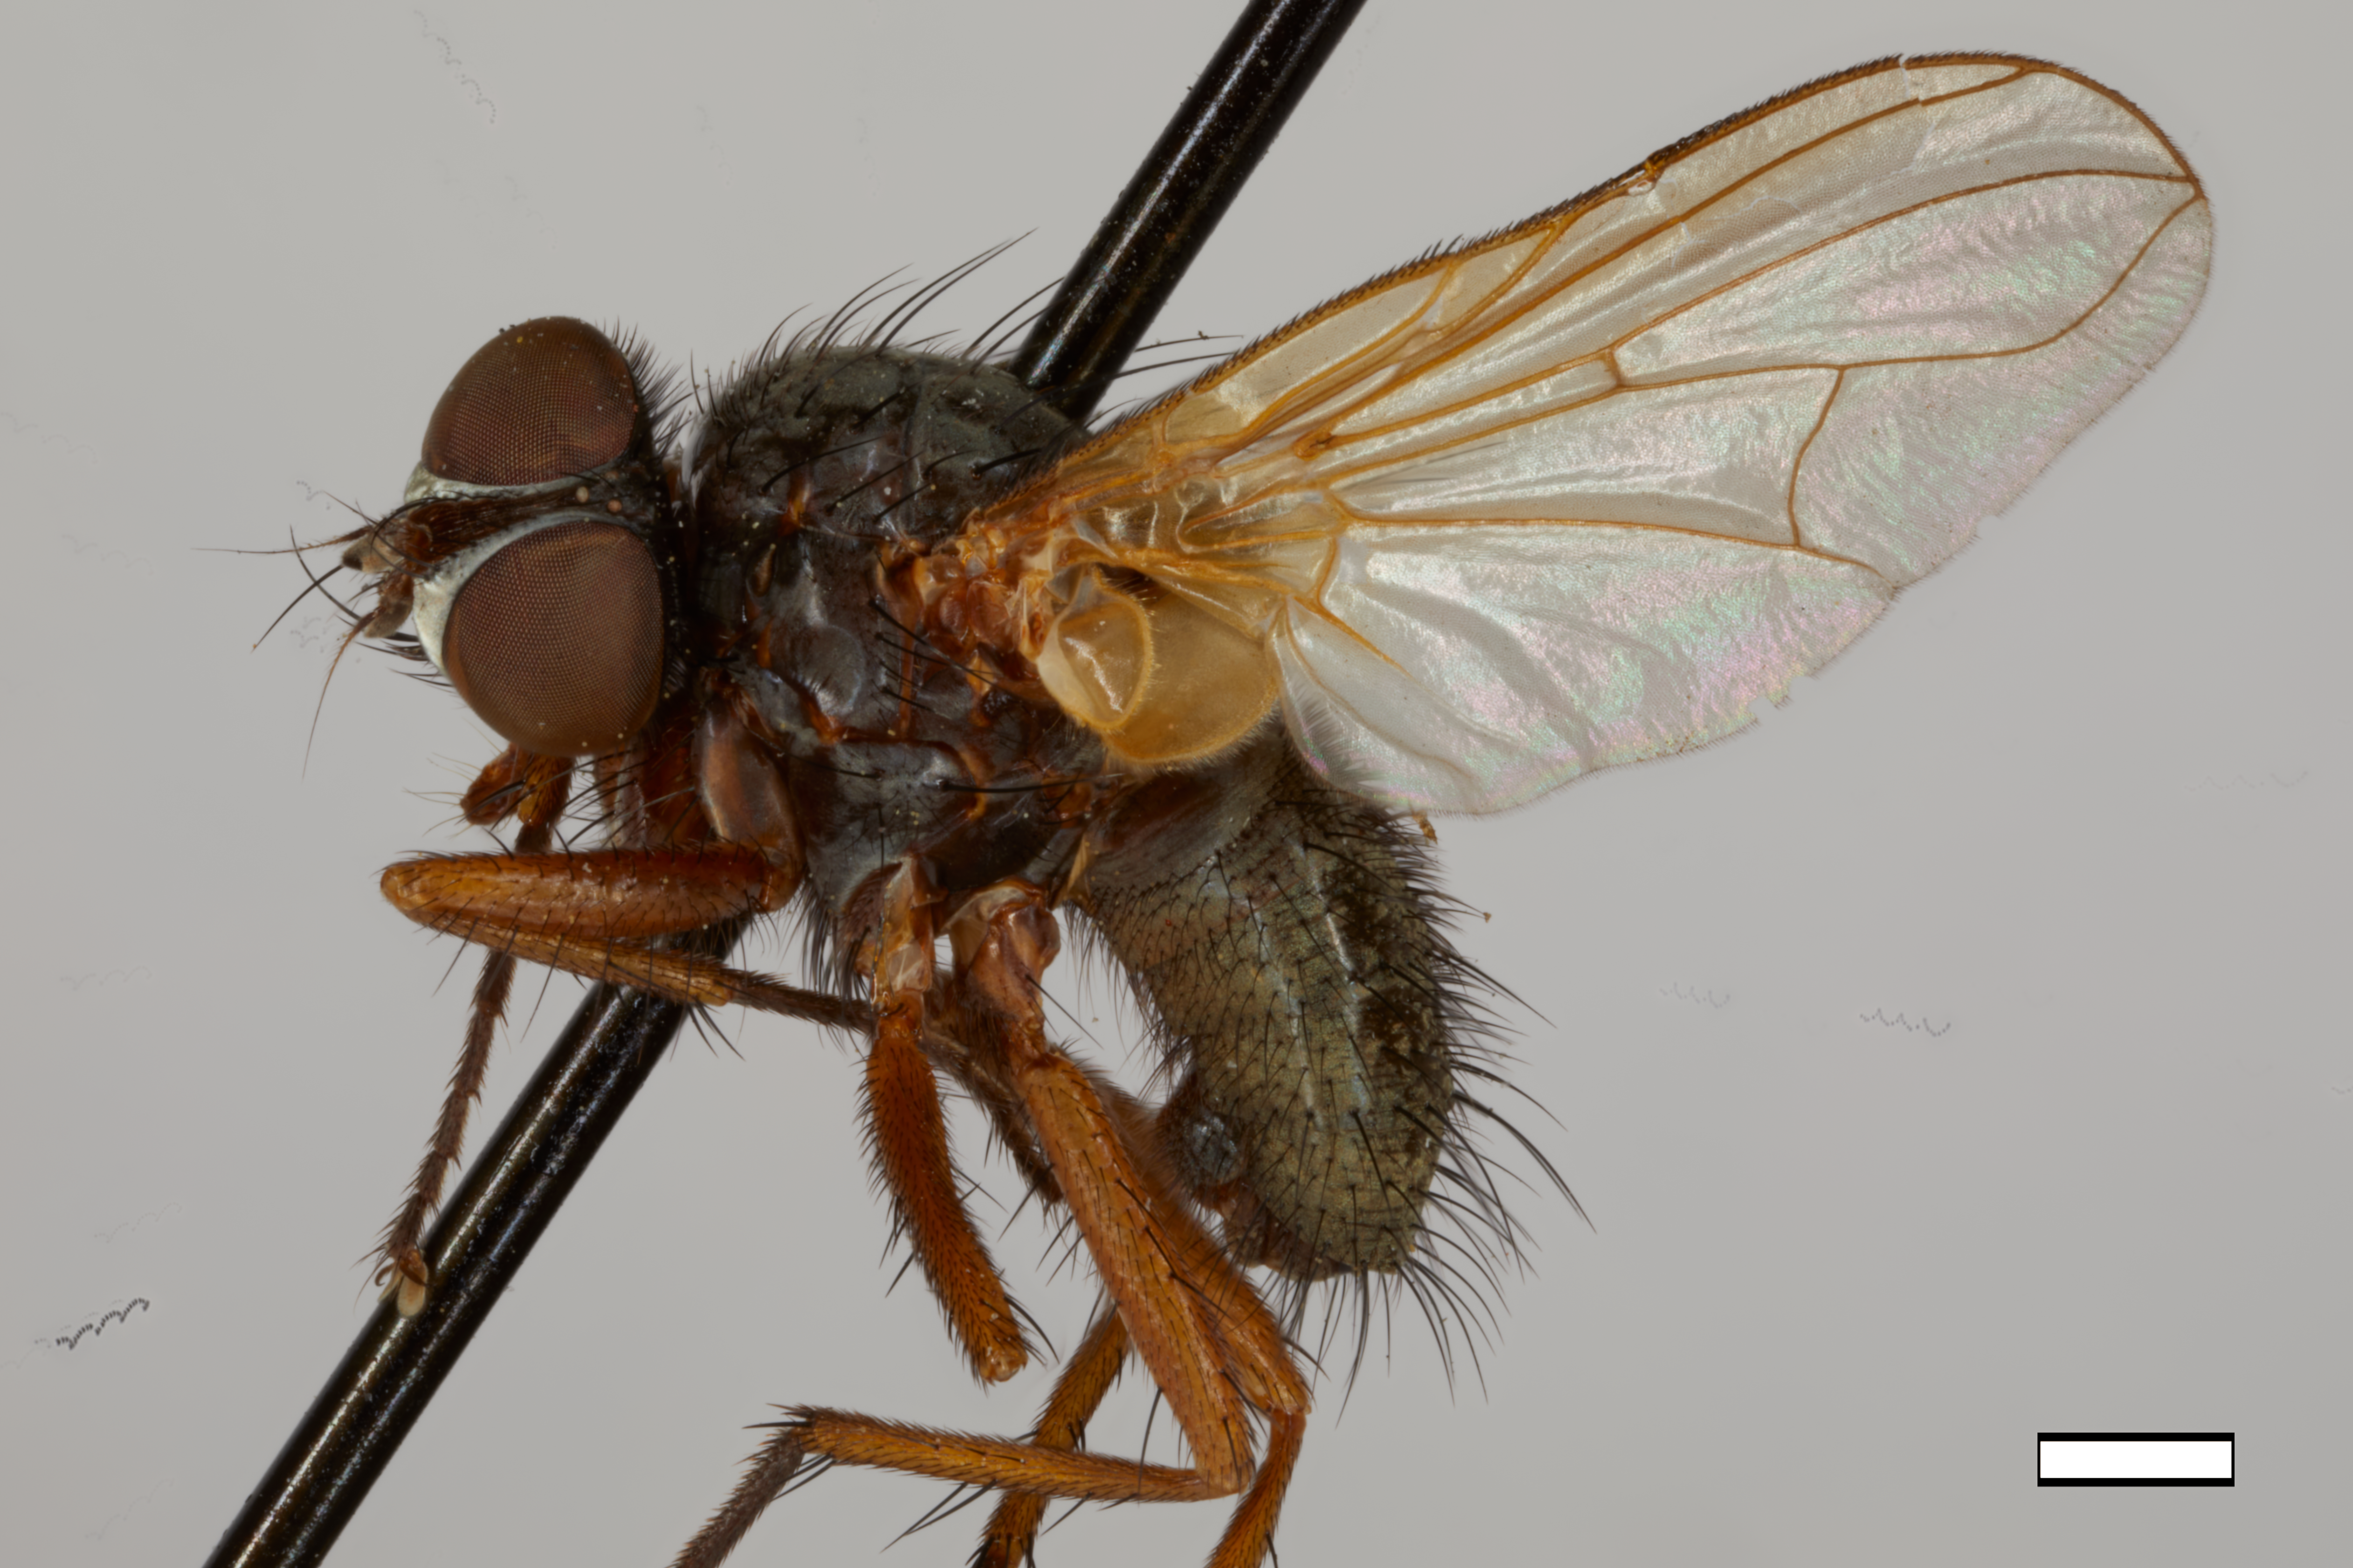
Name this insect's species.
Opsodexia abdominalis
